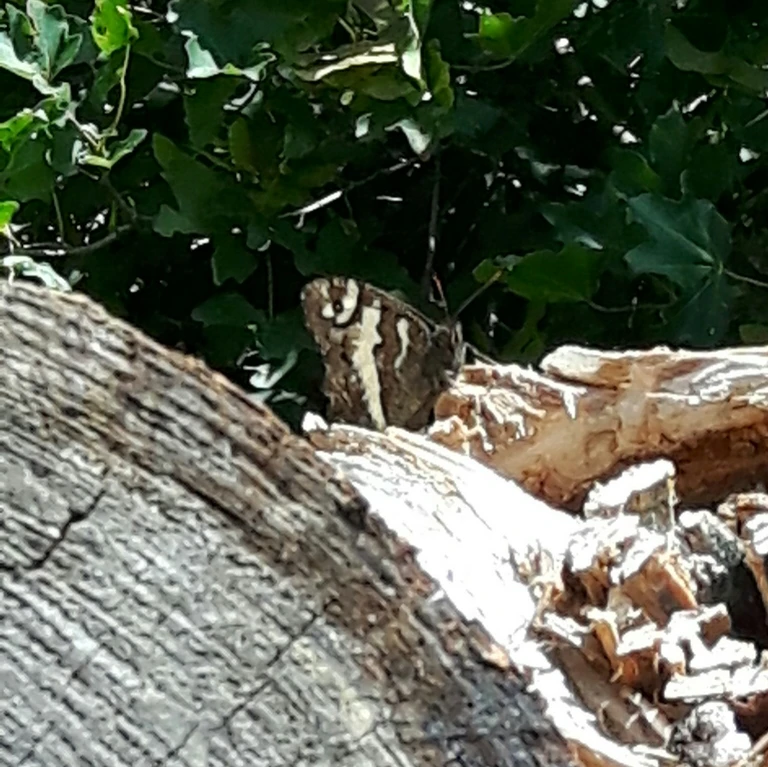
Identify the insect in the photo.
Brintesia circe
